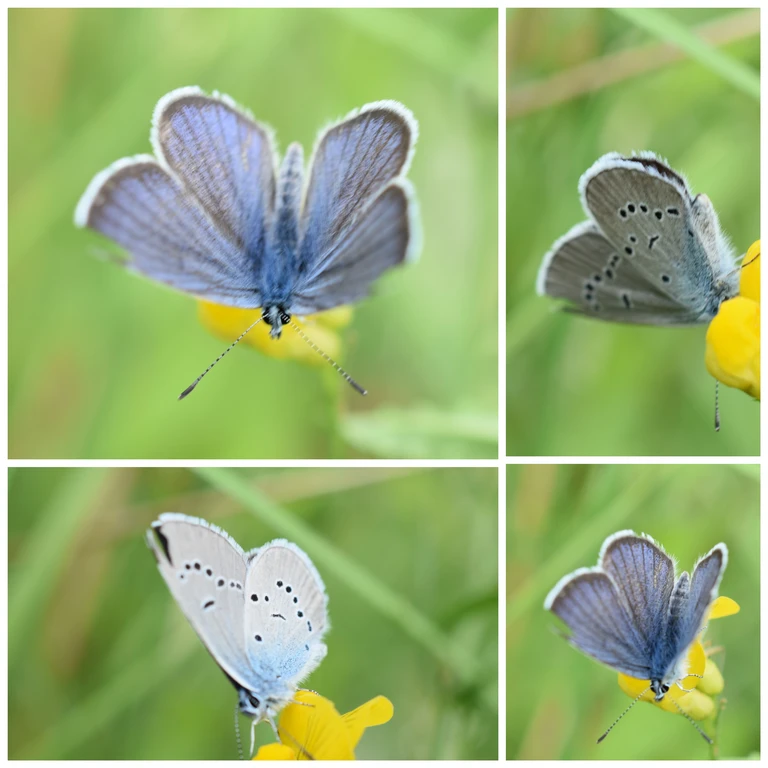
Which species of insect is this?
Cyaniris semiargus
